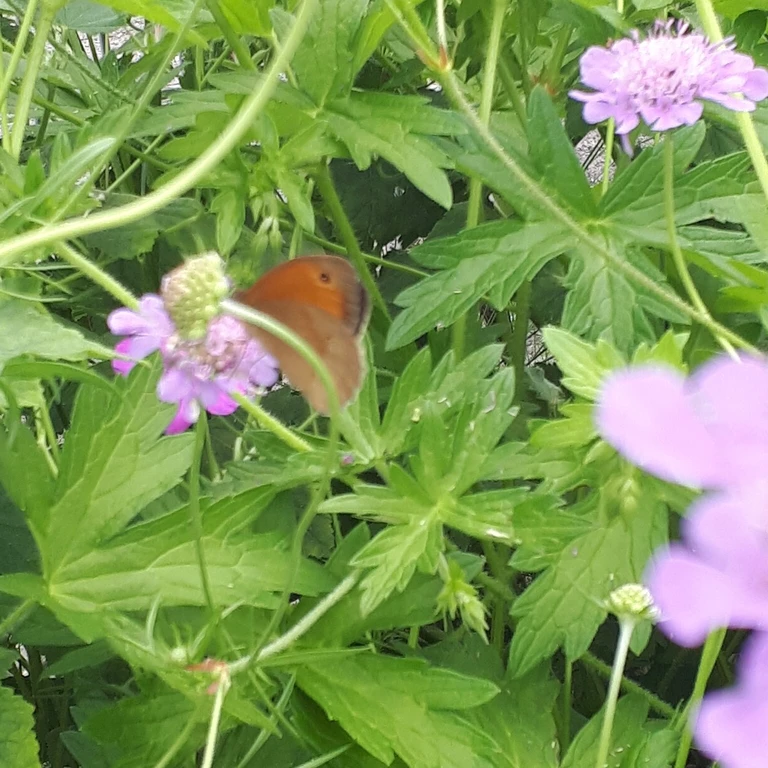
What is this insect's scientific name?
Maniola jurtina
